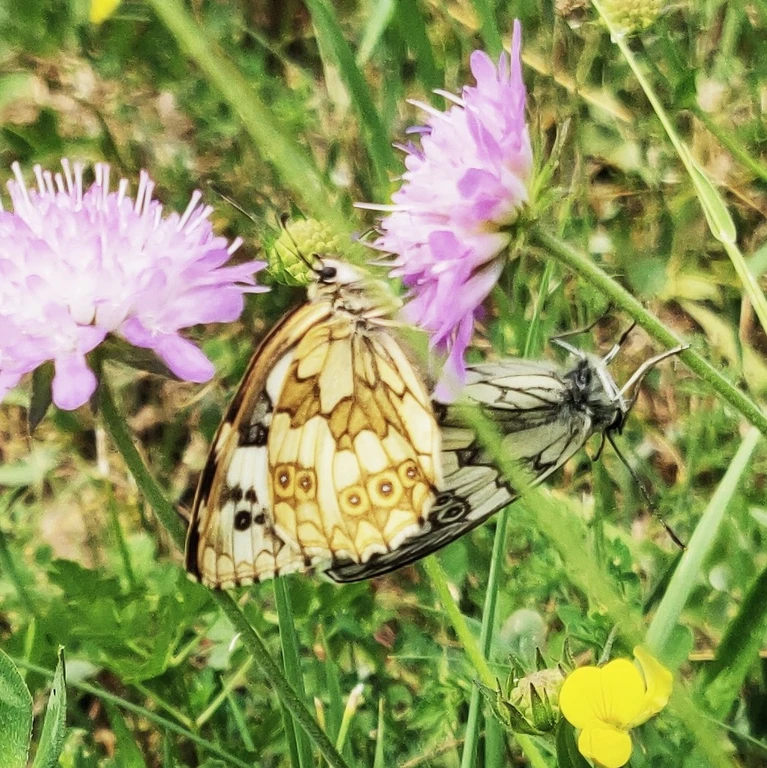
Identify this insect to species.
Melanargia galathea
